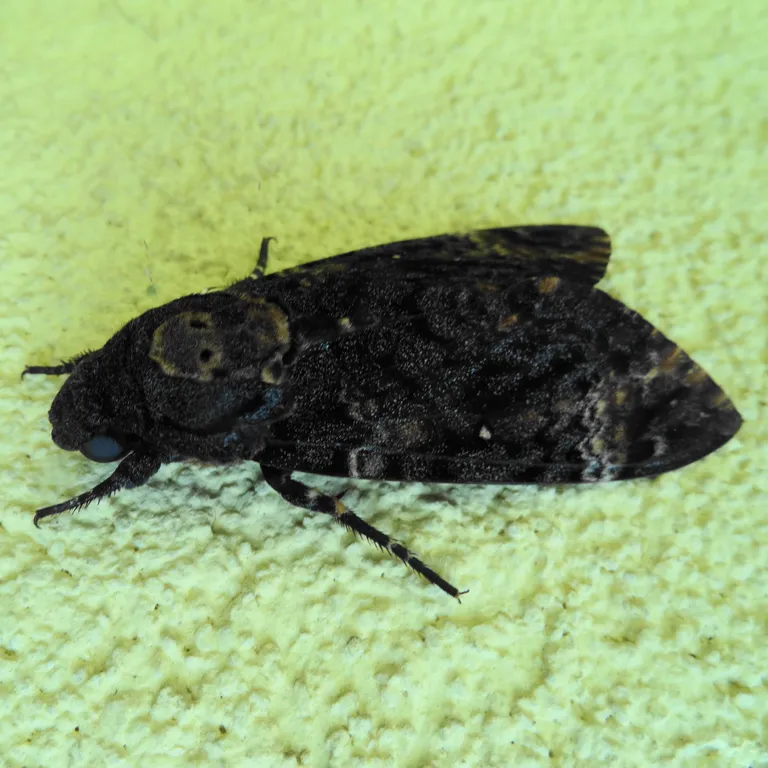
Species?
Acherontia atropos
